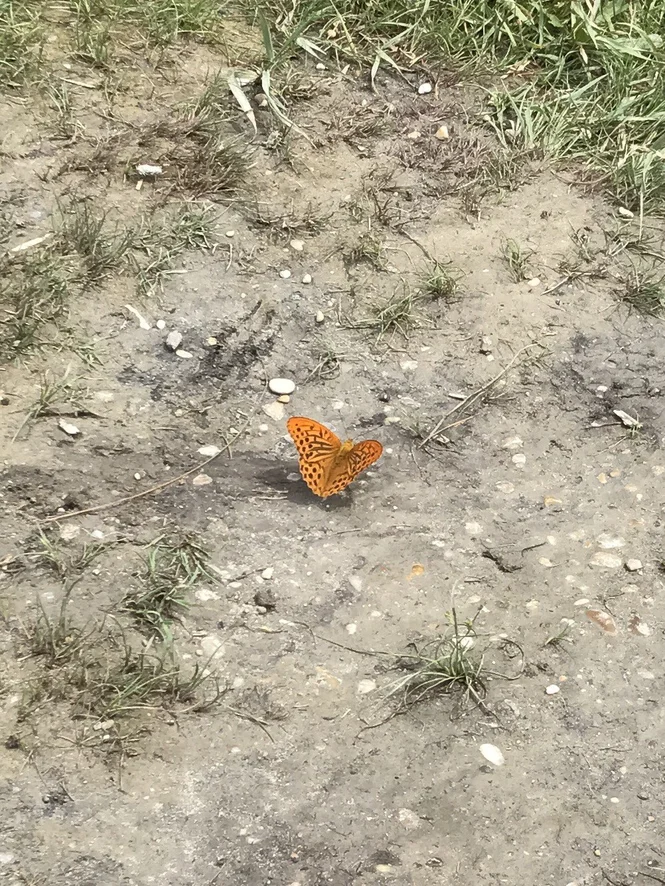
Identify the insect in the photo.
Argynnis paphia
